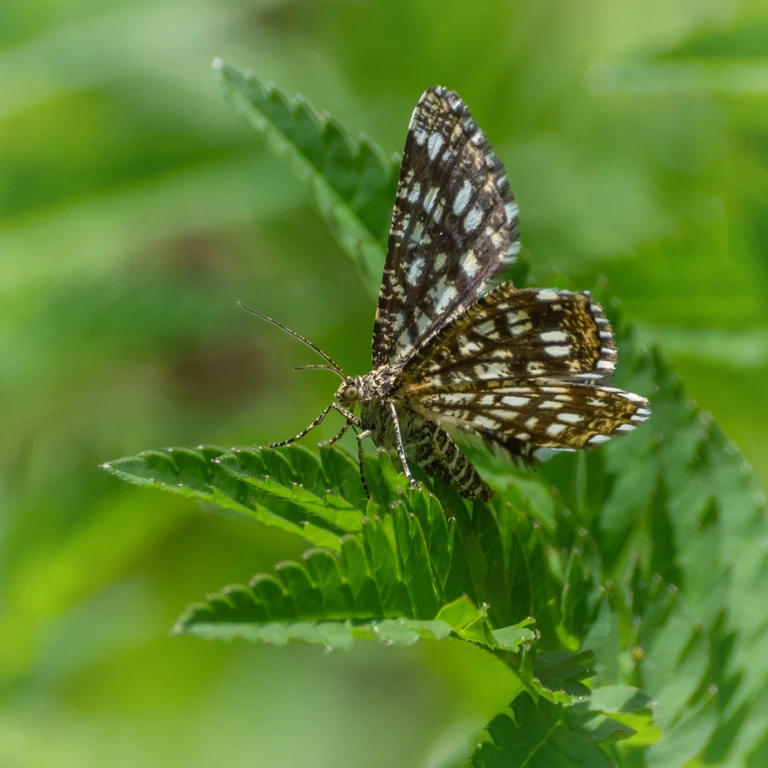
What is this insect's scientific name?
Chiasmia clathrata
